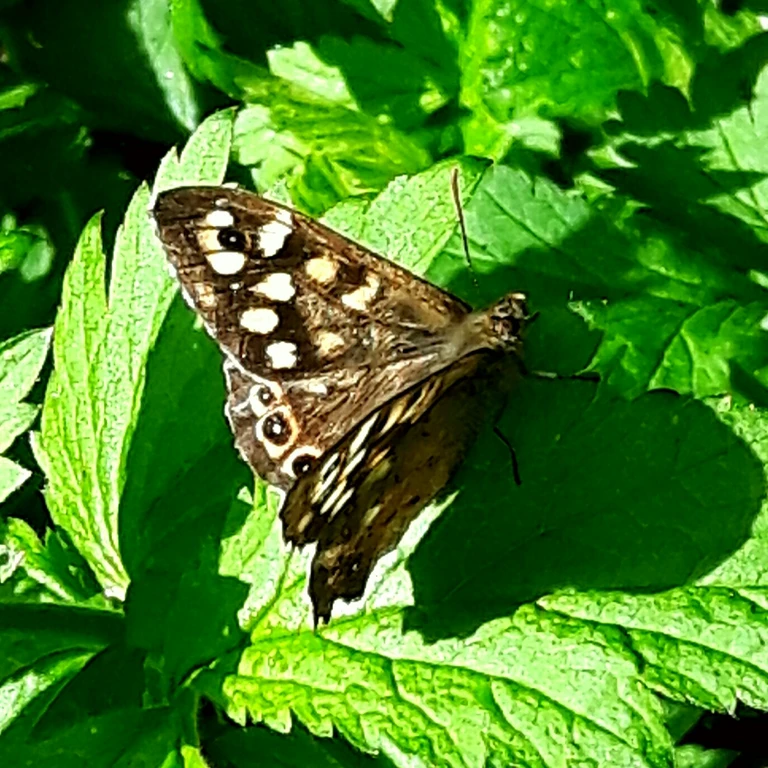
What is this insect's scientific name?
Pararge aegeria
